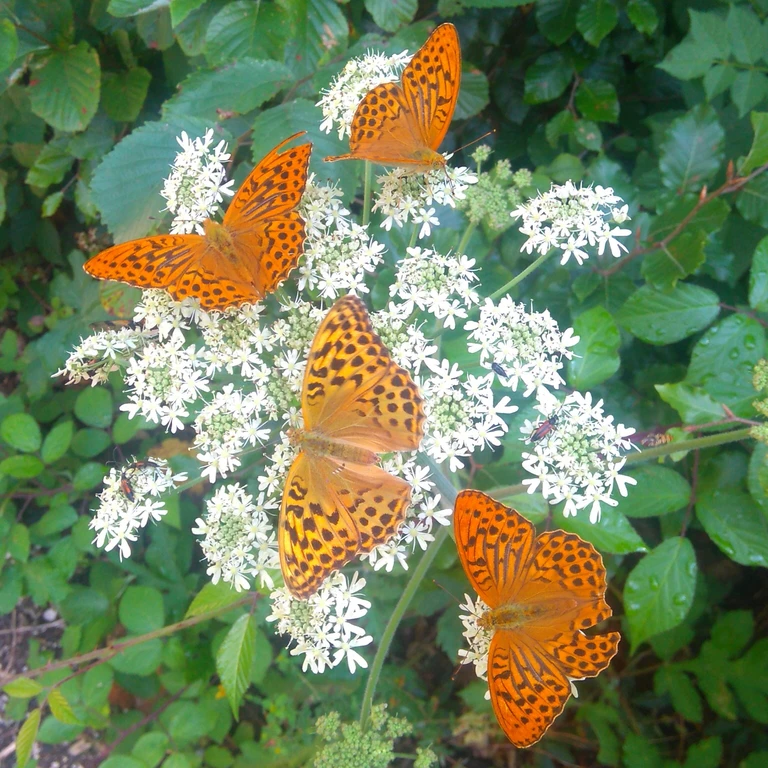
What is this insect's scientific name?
Argynnis paphia
